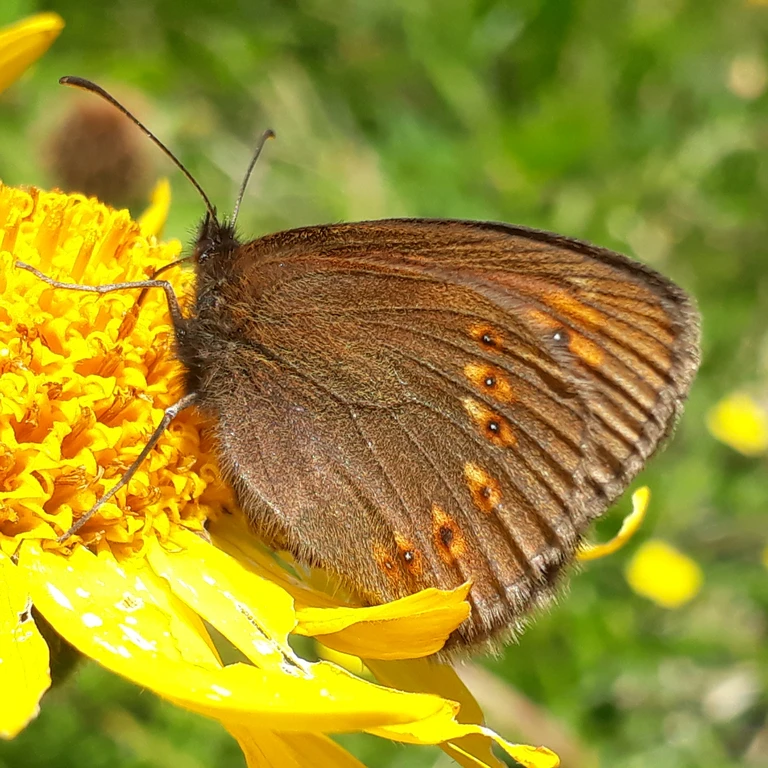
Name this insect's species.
Erebia alberganus
